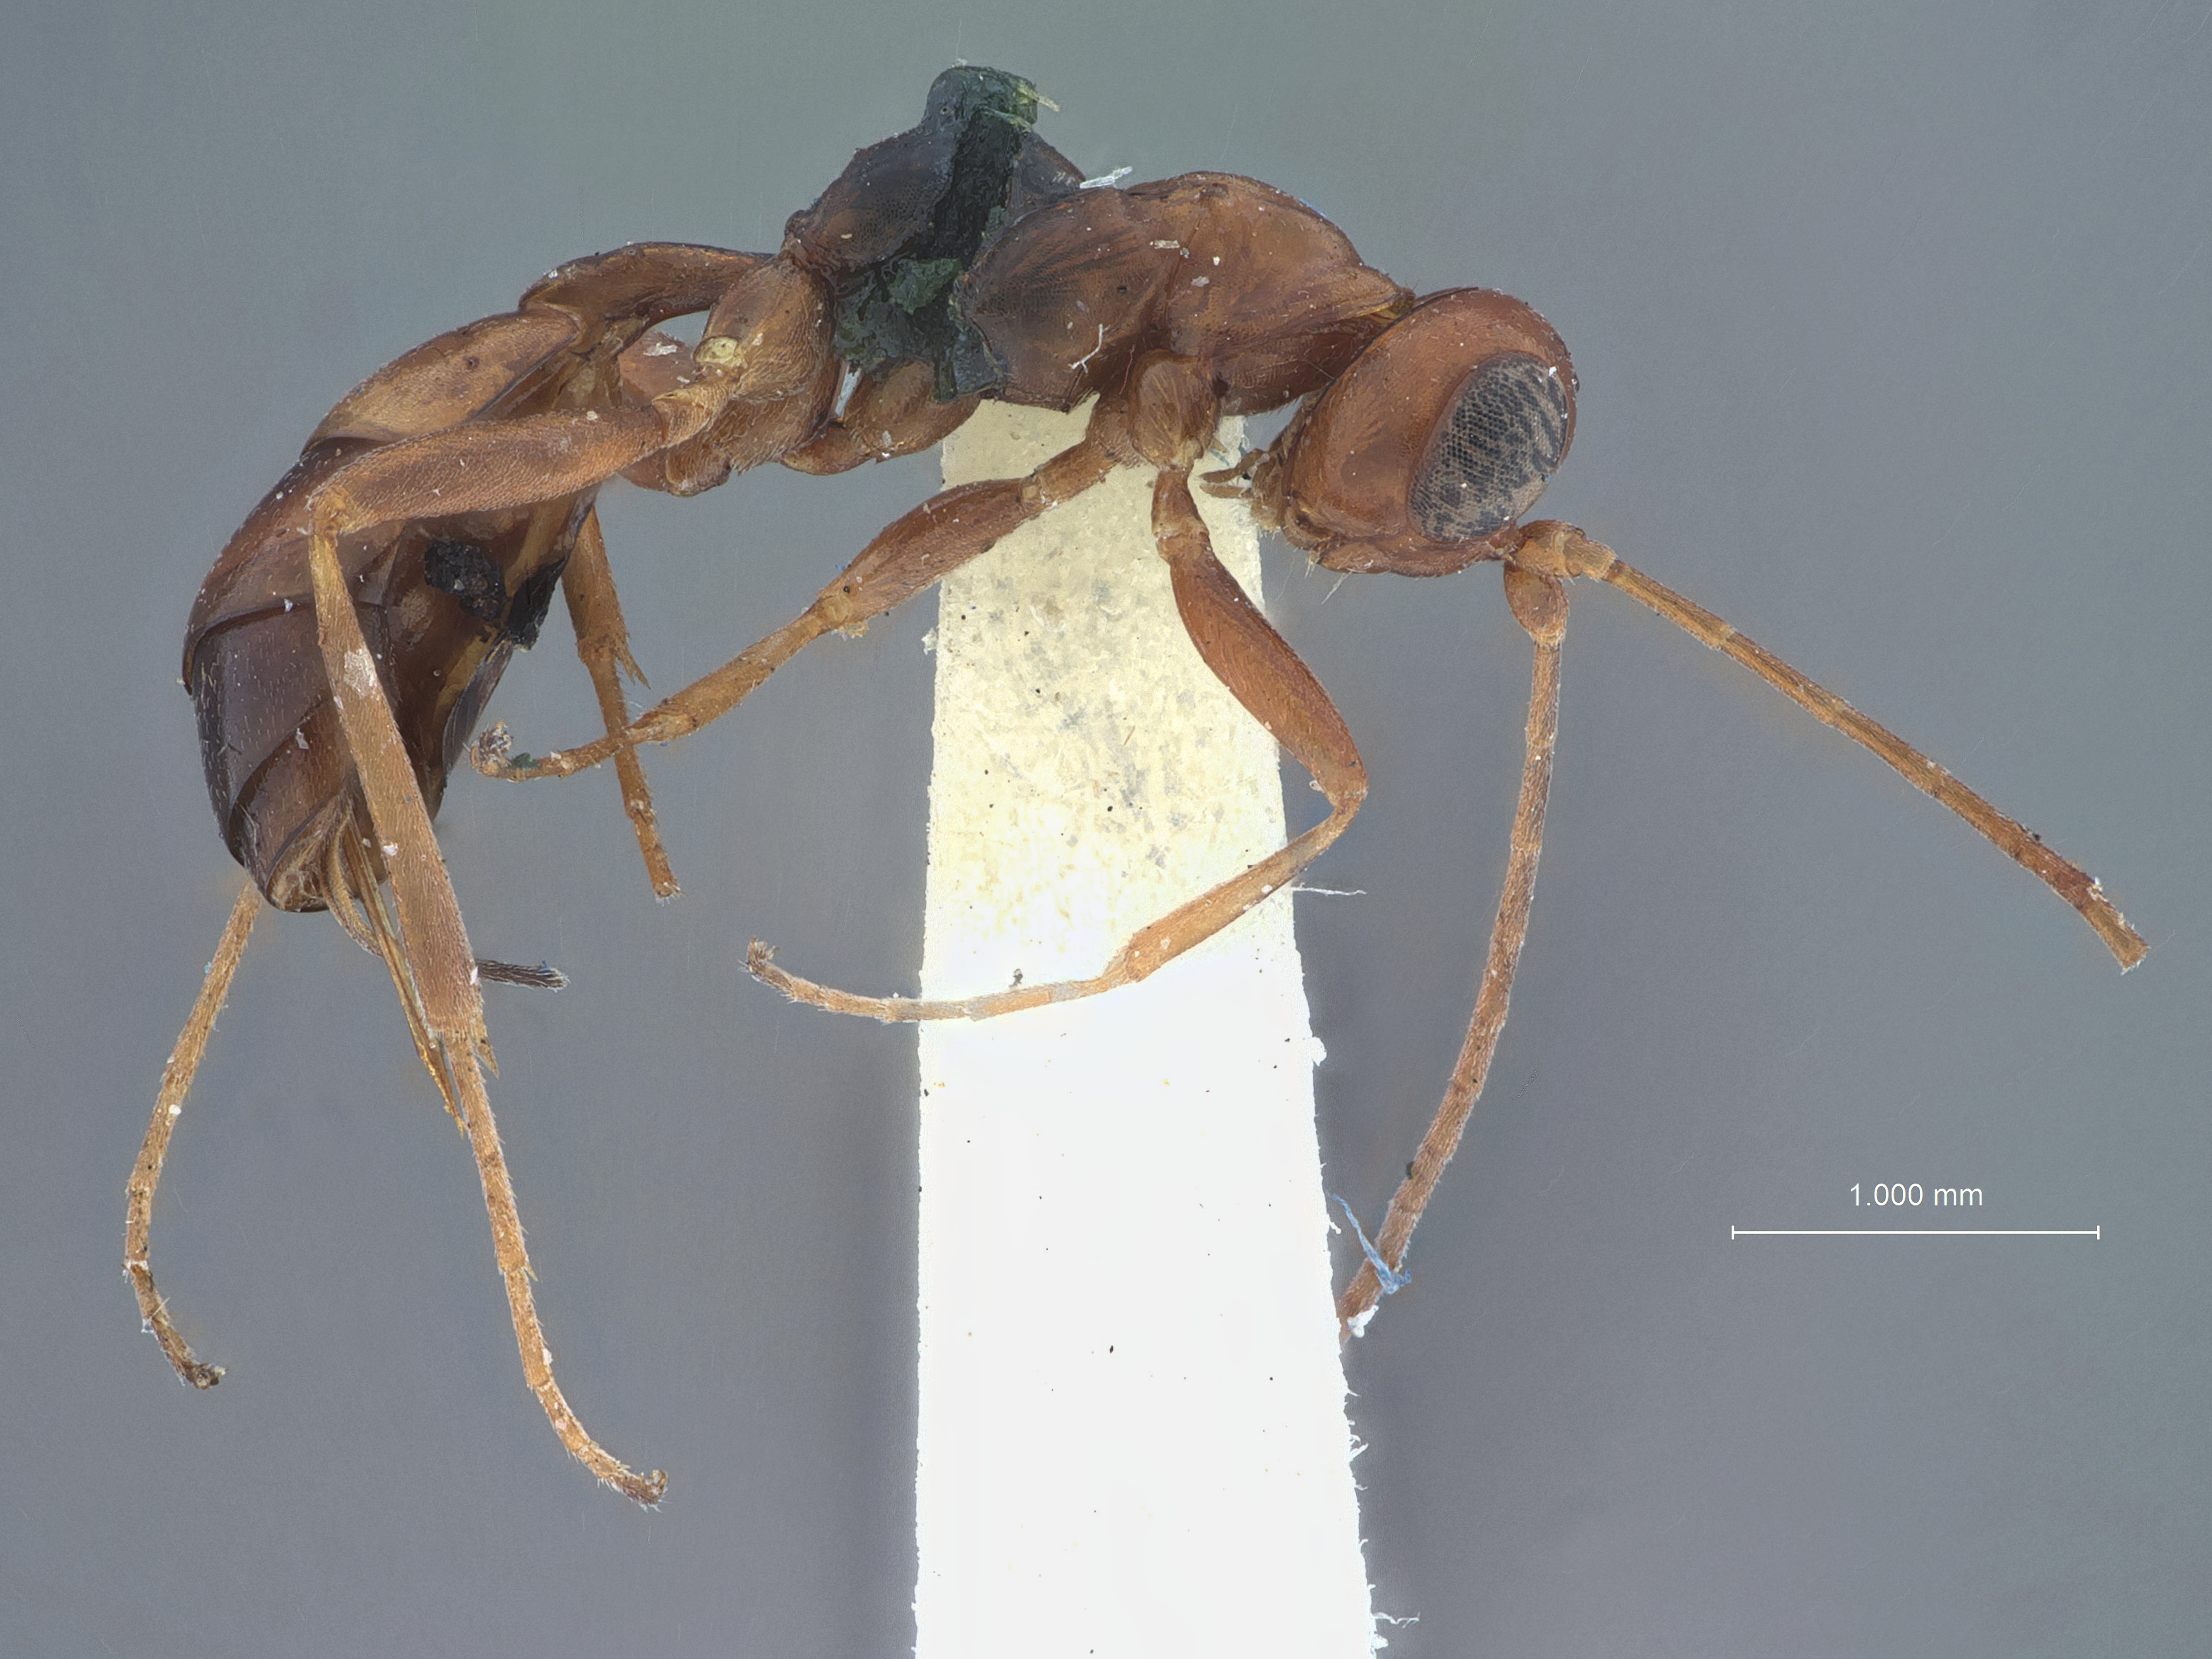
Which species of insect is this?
Pezomachus nodosus
